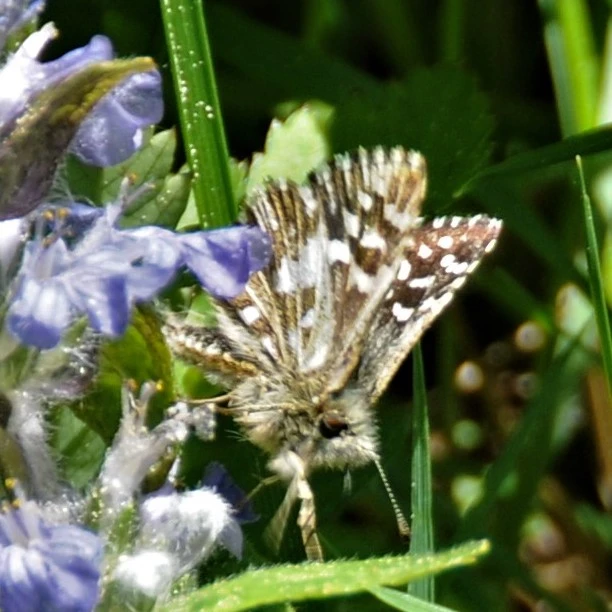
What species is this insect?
Pyrgus malvae
